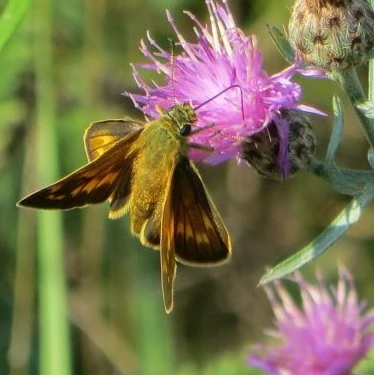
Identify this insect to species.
Ochlodes sylvanus (also Ochlodes venata)
